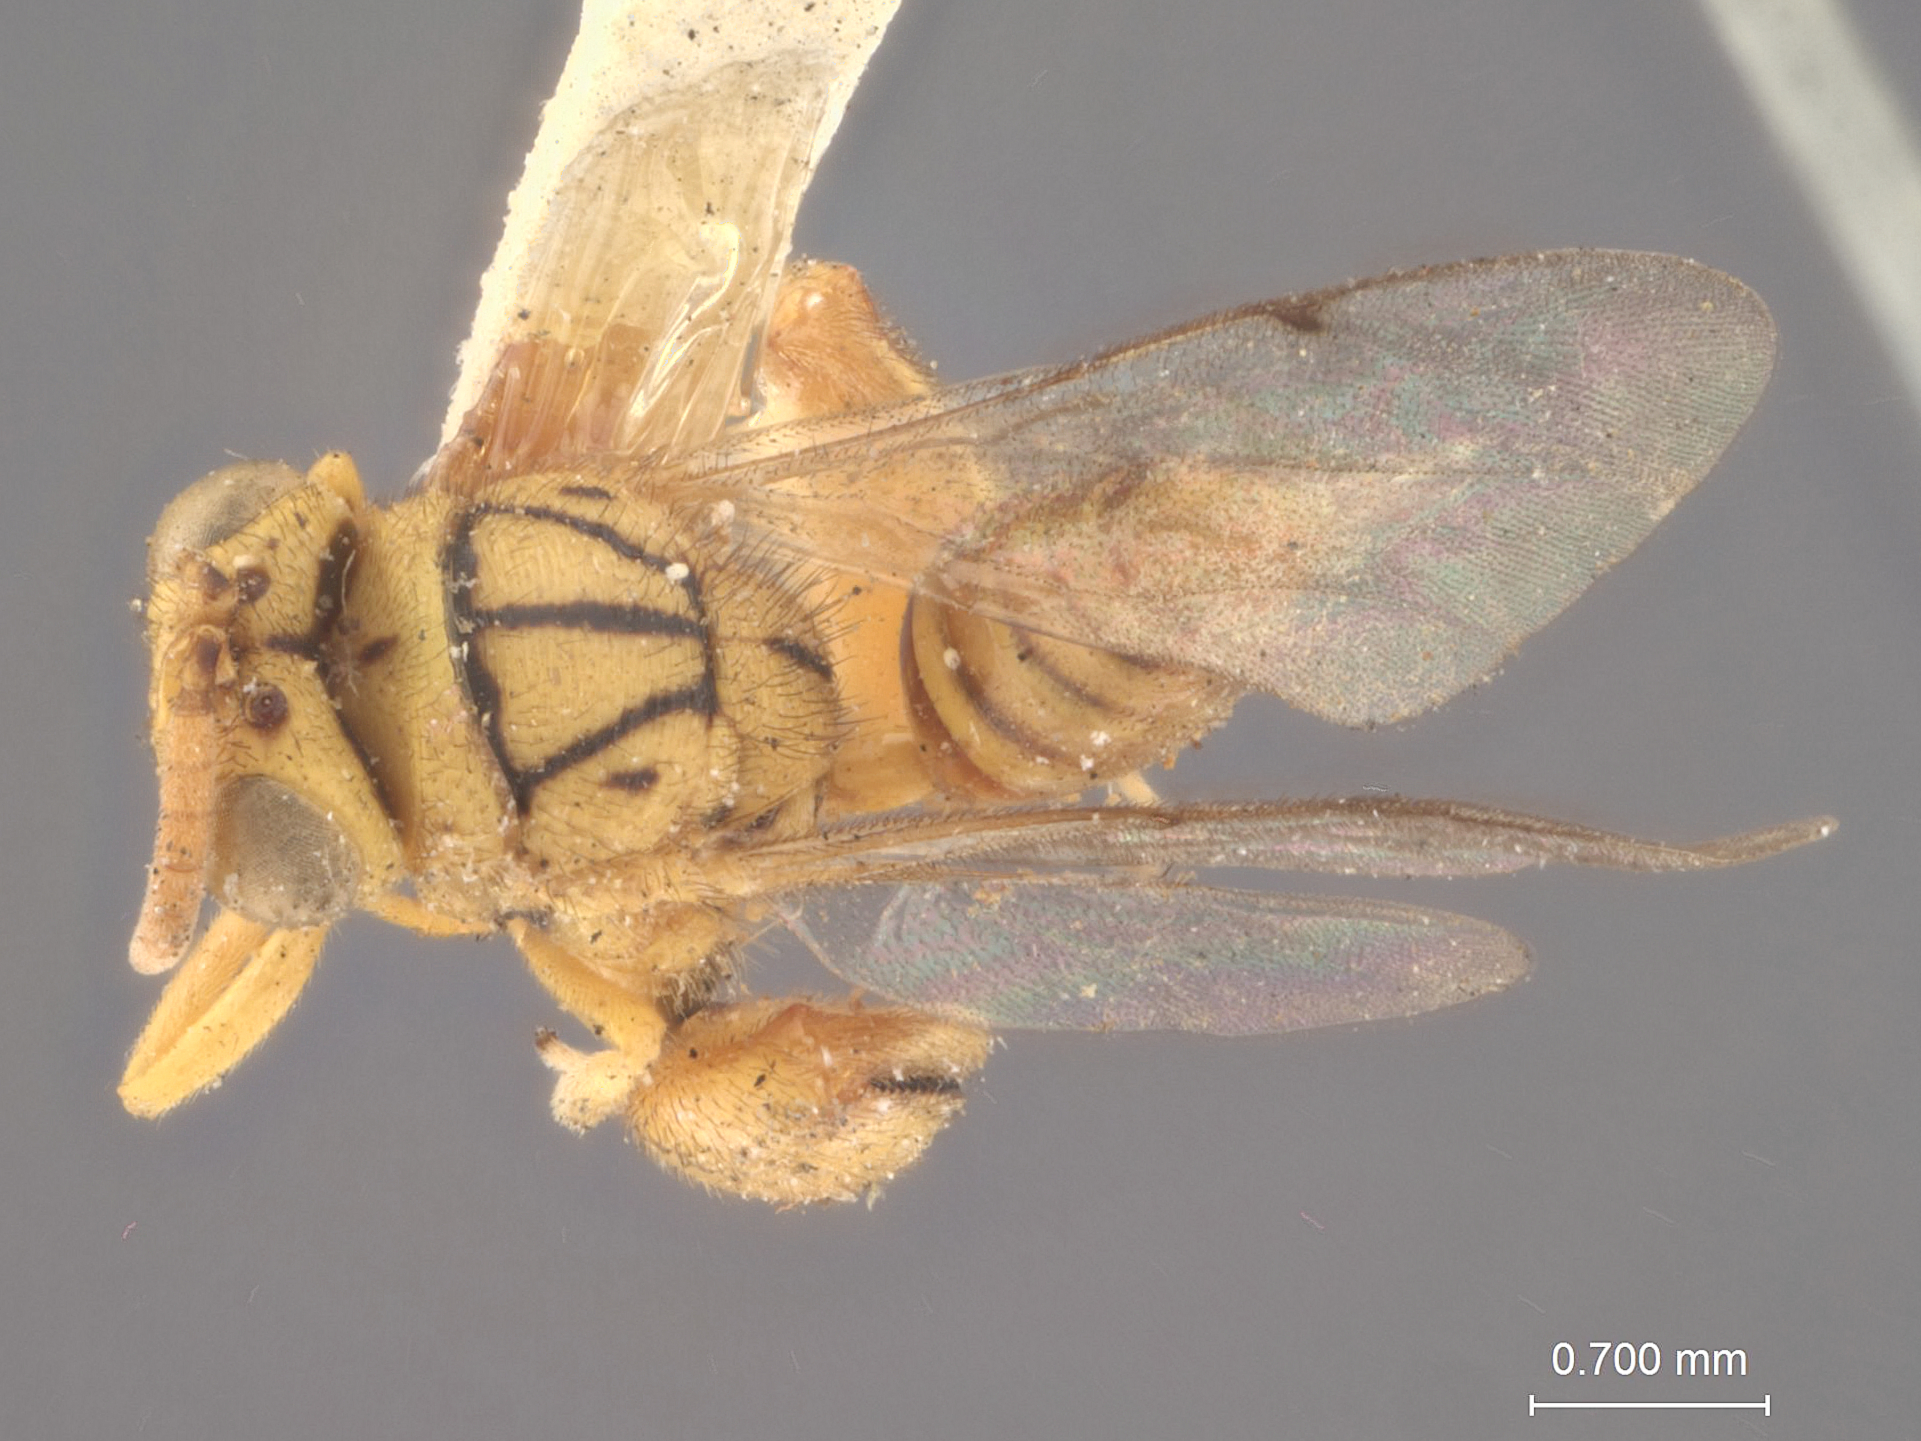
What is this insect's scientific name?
Spilochalcis phais
